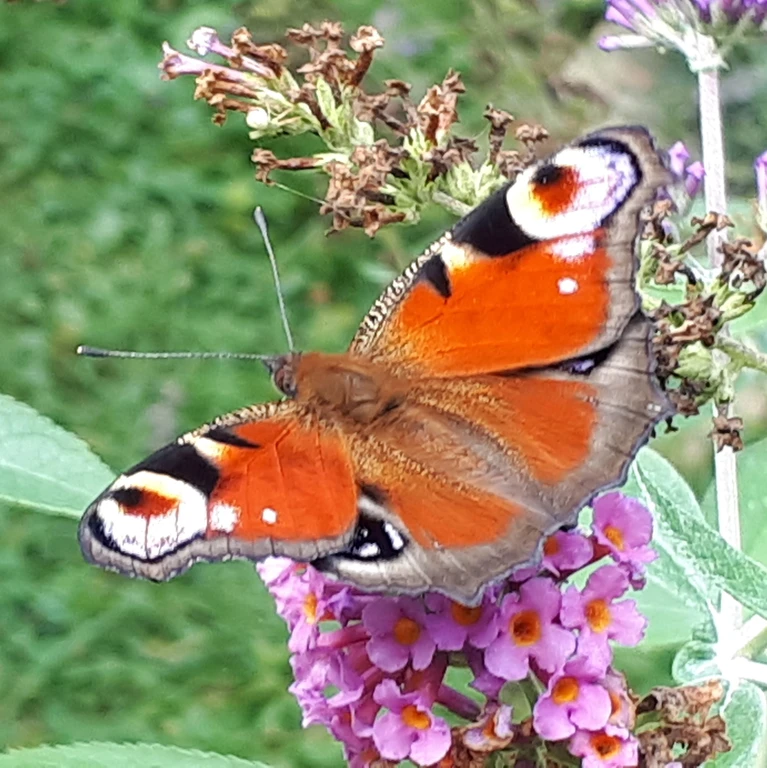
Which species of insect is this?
Aglais io
